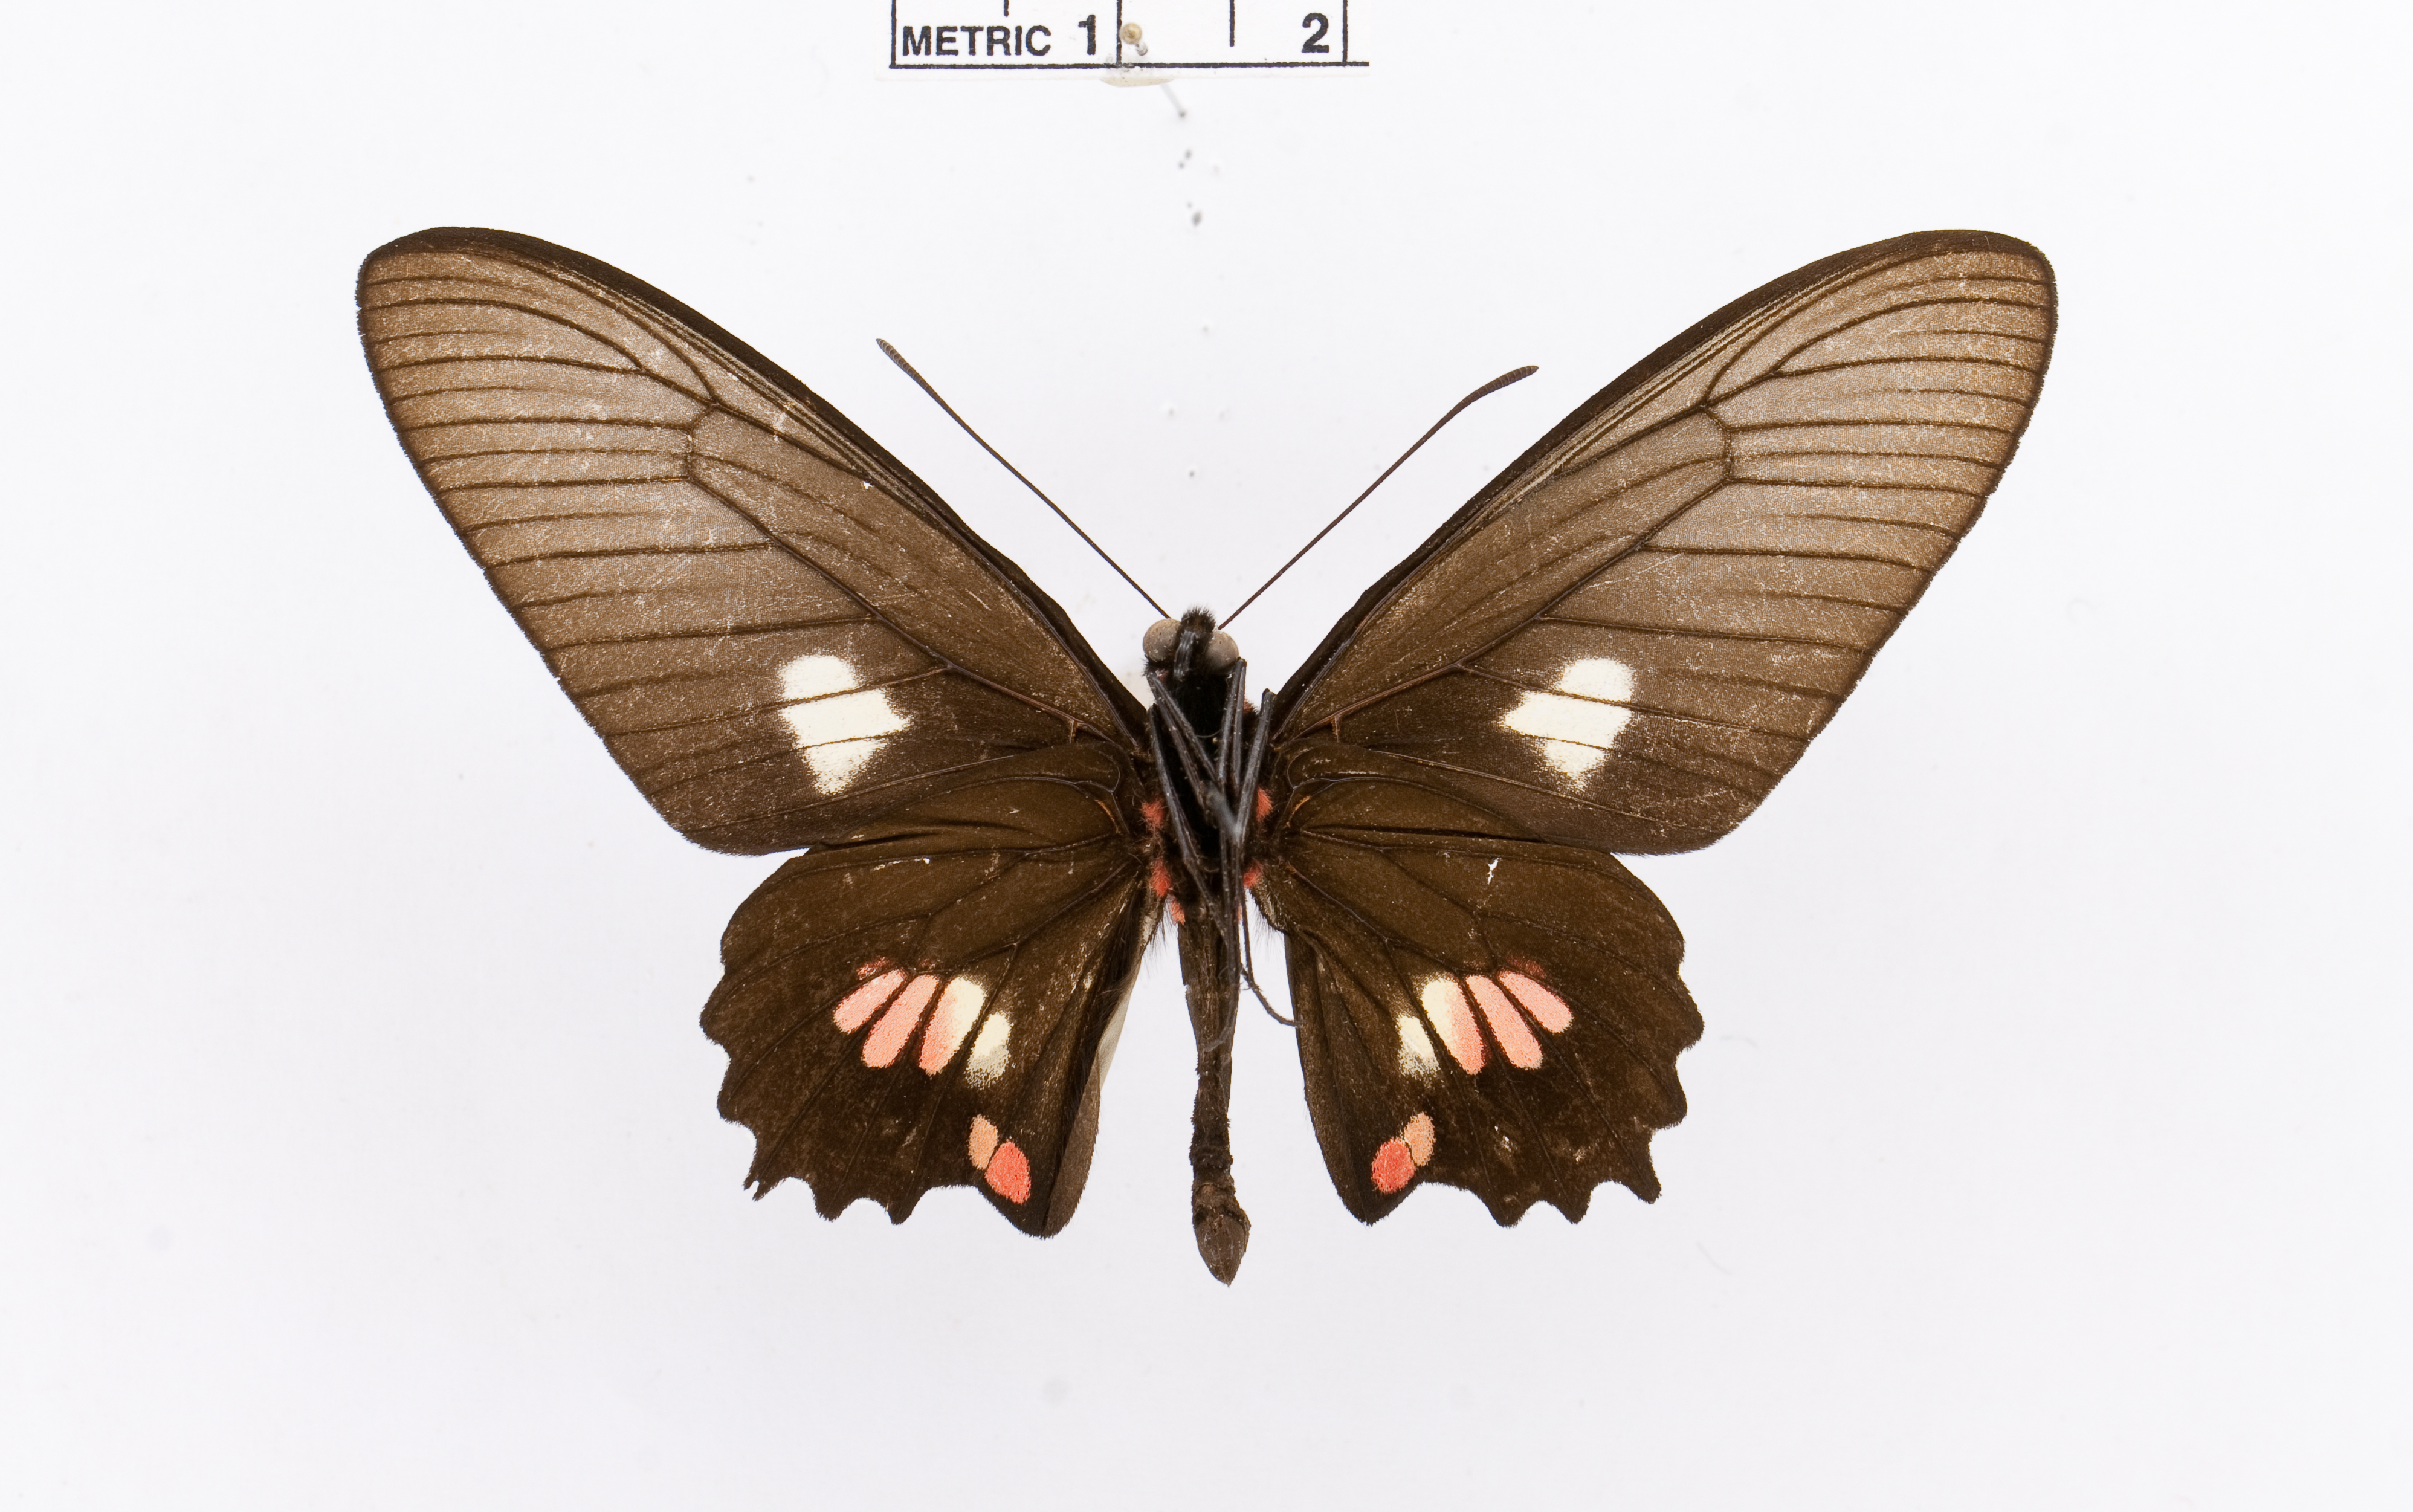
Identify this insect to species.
Parides proneus
